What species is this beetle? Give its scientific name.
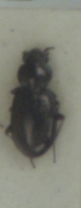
Bembidion nigricorne
